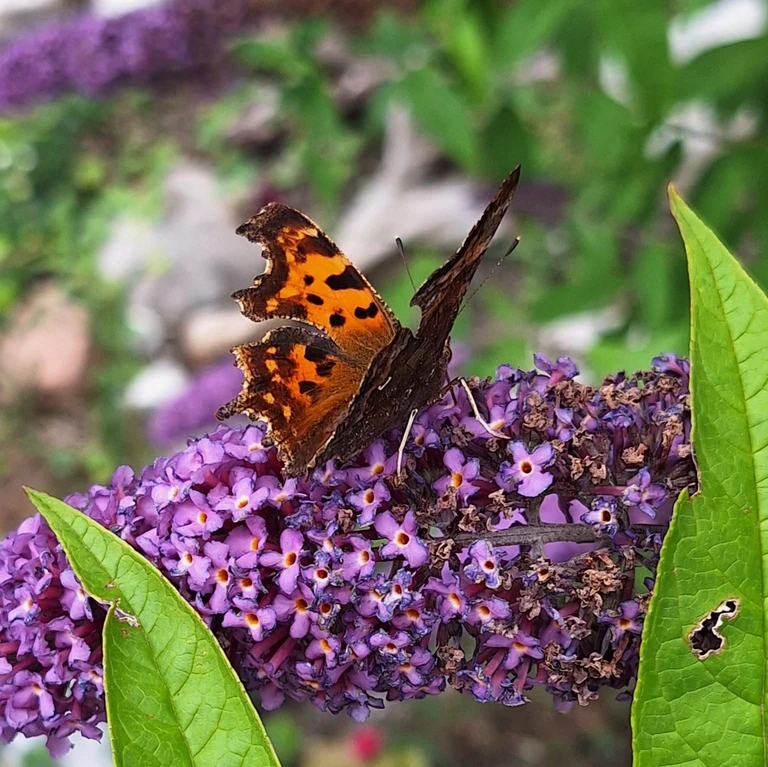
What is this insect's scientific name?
Polygonia c-album
